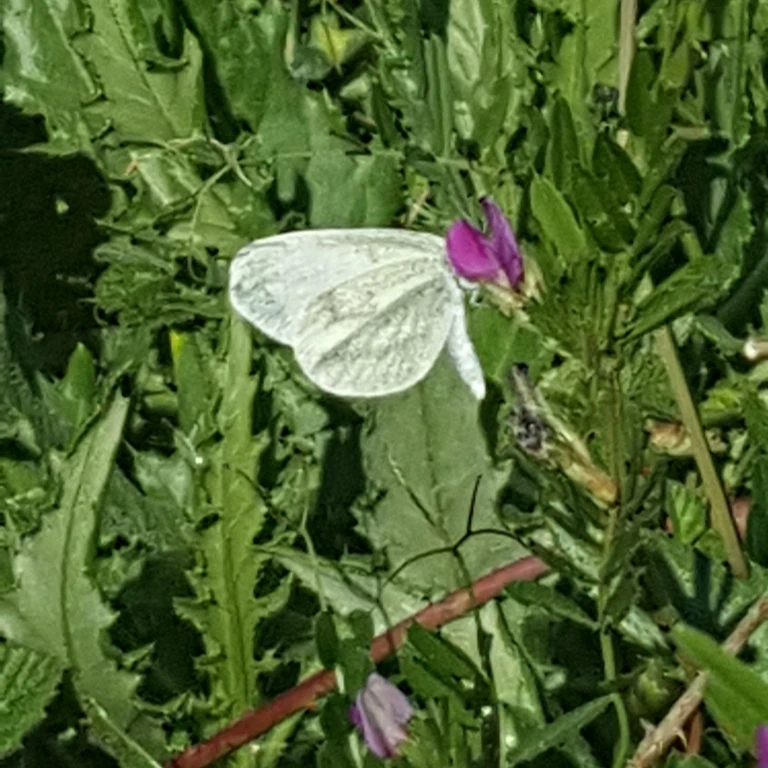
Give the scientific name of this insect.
Leptidea sinapis/juvernica
